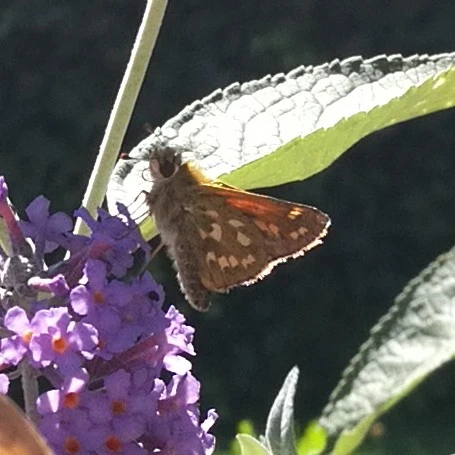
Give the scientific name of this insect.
Hesperia comma
